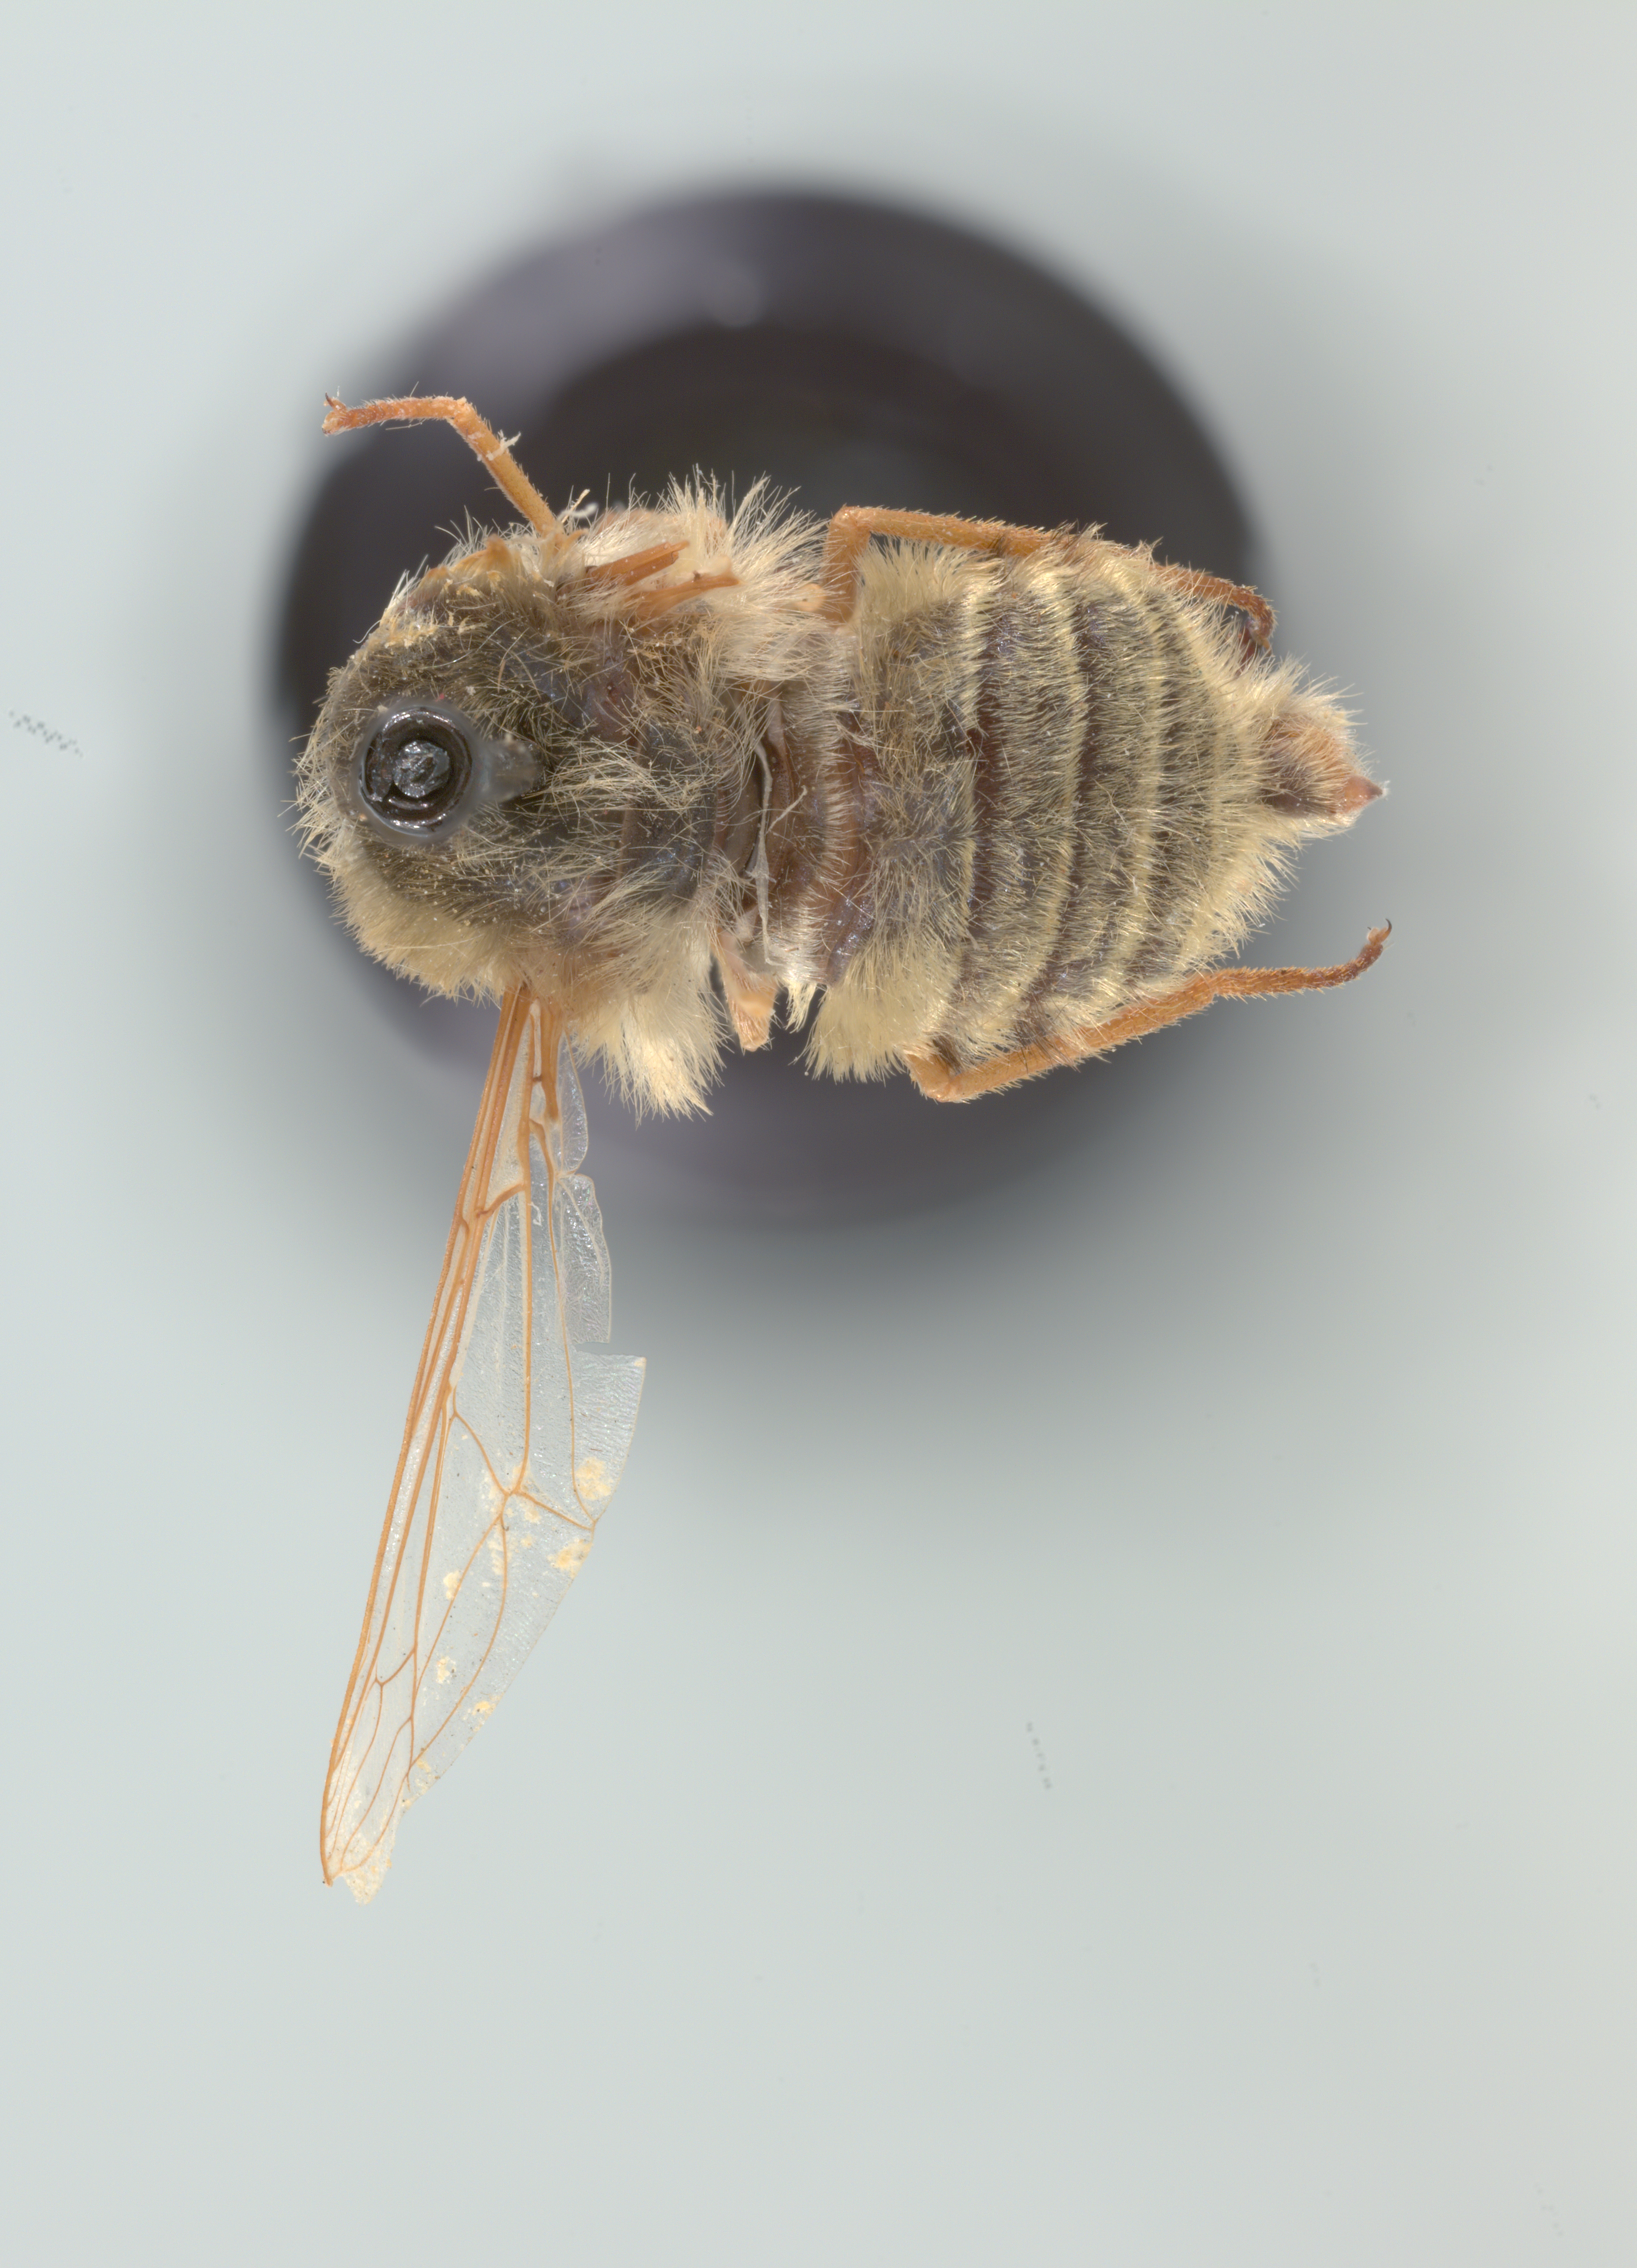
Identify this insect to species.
Neorhynchocephalus sackenii
